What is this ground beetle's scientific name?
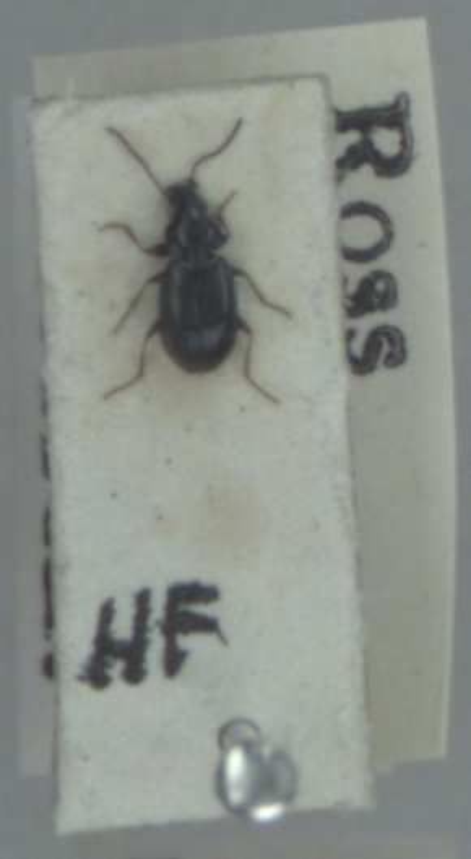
Bembidion guttula
